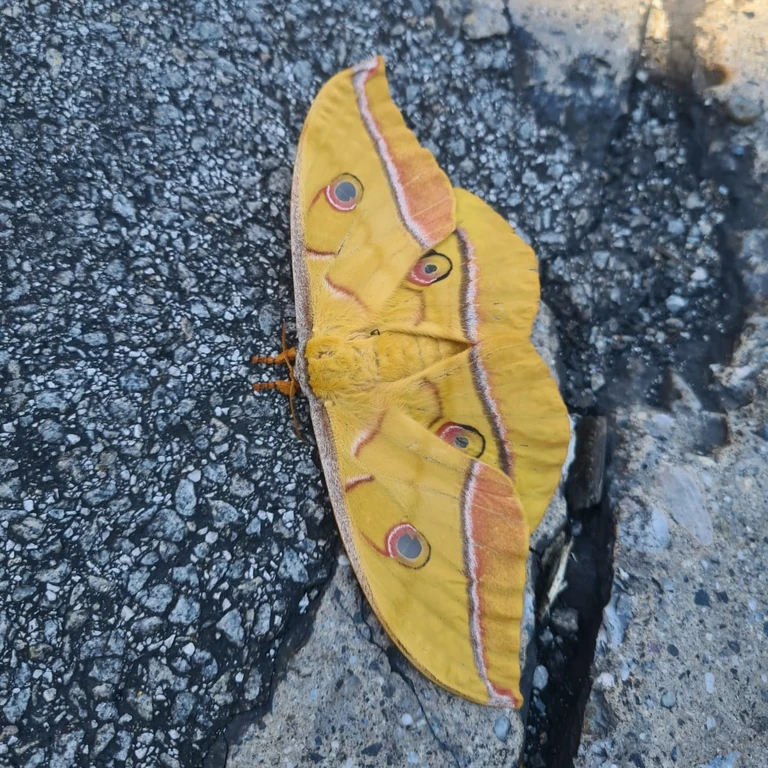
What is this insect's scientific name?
Antheraea yamamai
